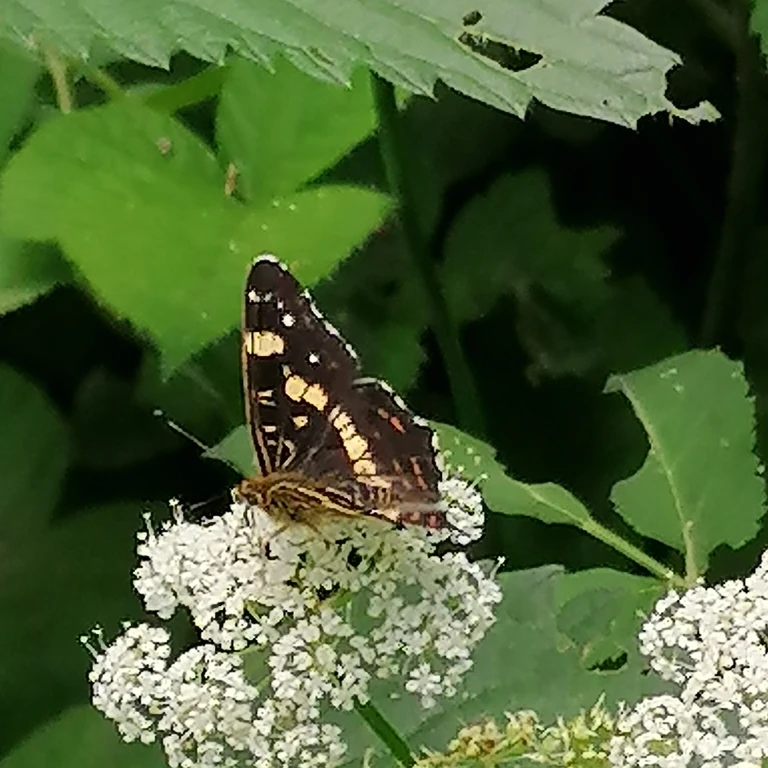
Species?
Araschnia levana
